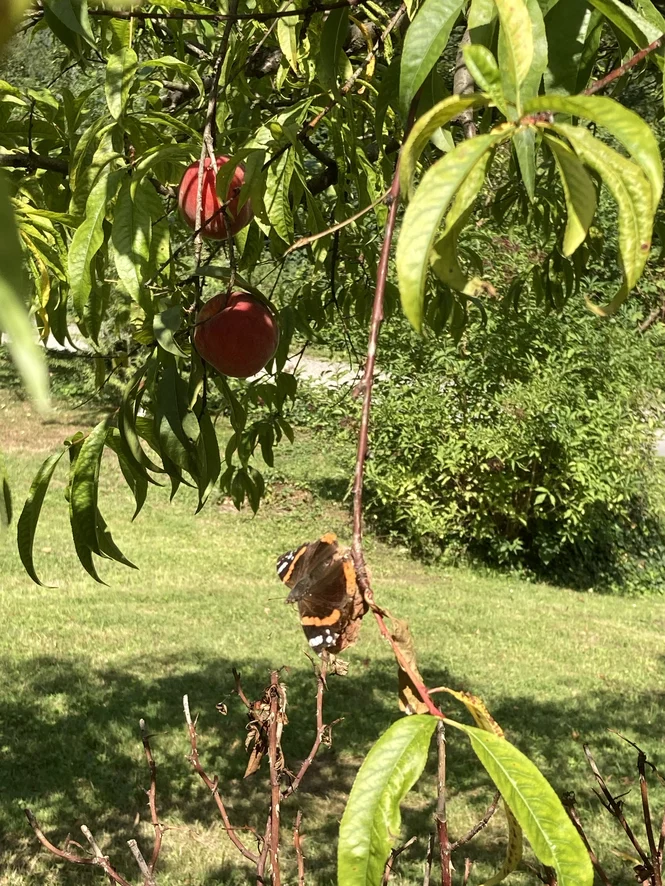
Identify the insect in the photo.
Vanessa atalanta
